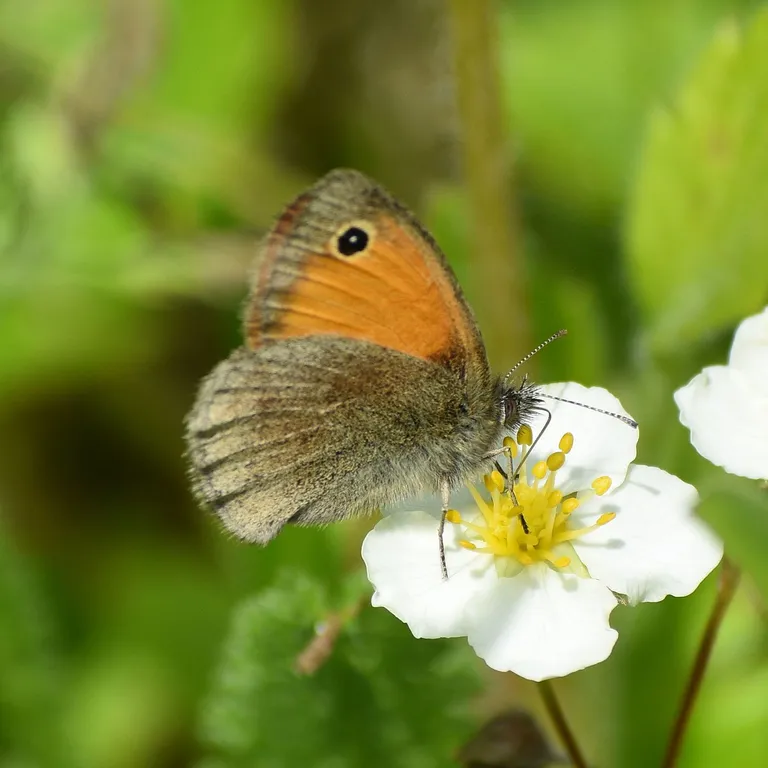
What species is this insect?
Coenonympha pamphilus
